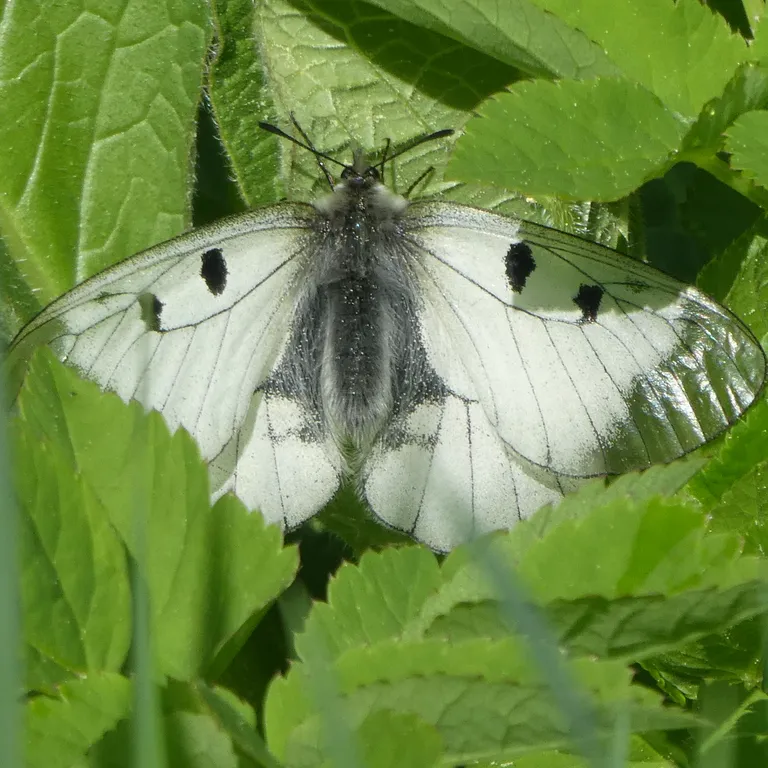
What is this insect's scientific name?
Parnassius mnemosyne
